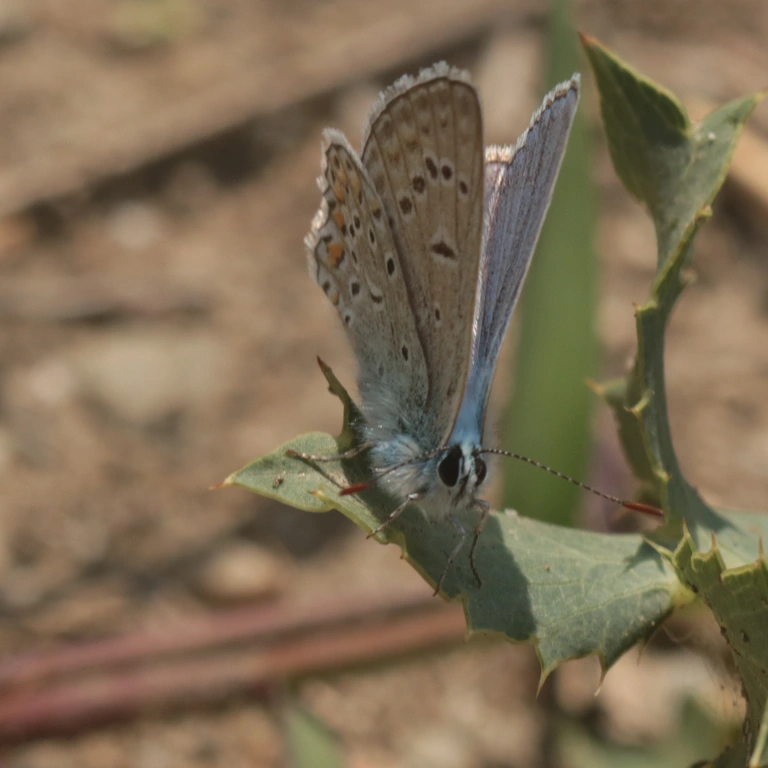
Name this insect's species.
Polyommatus icarus
